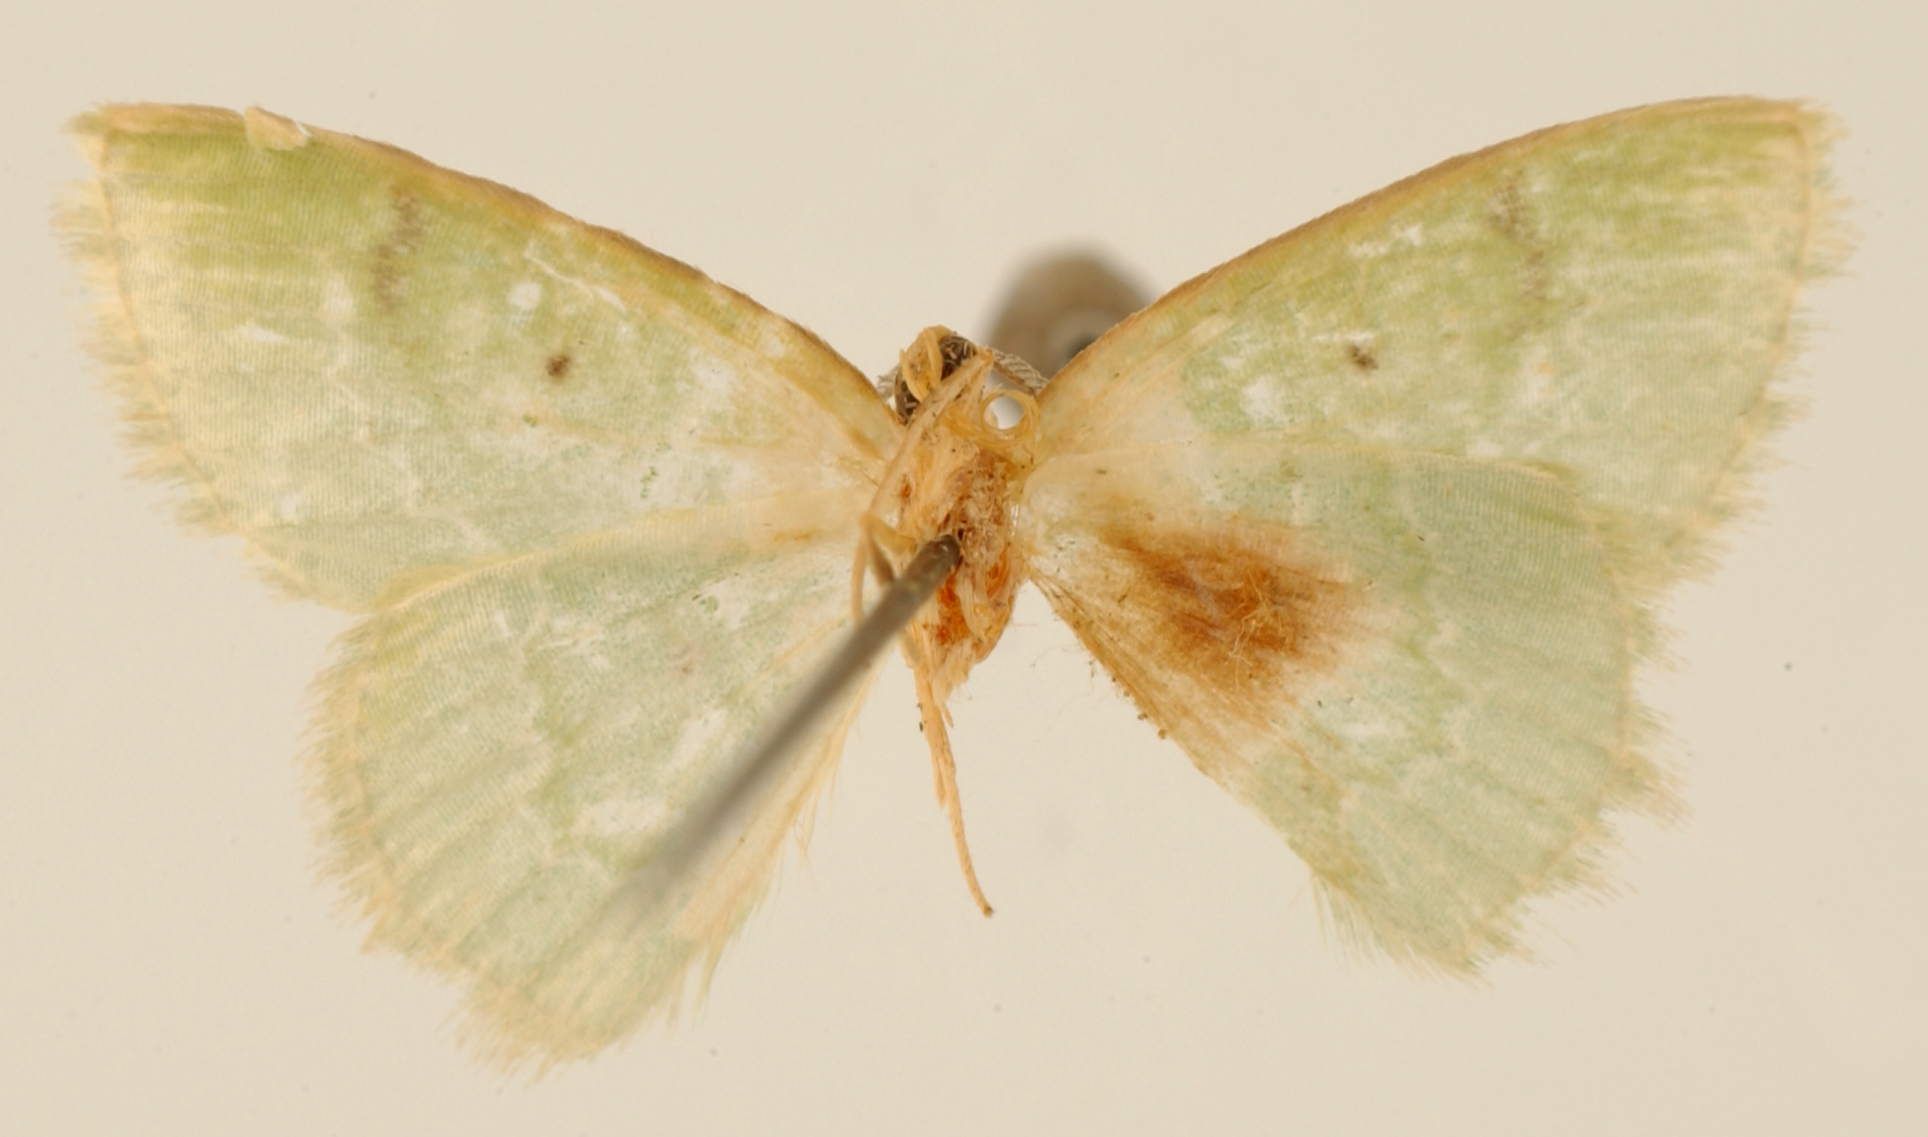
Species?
Lissochlora viridifimbria
